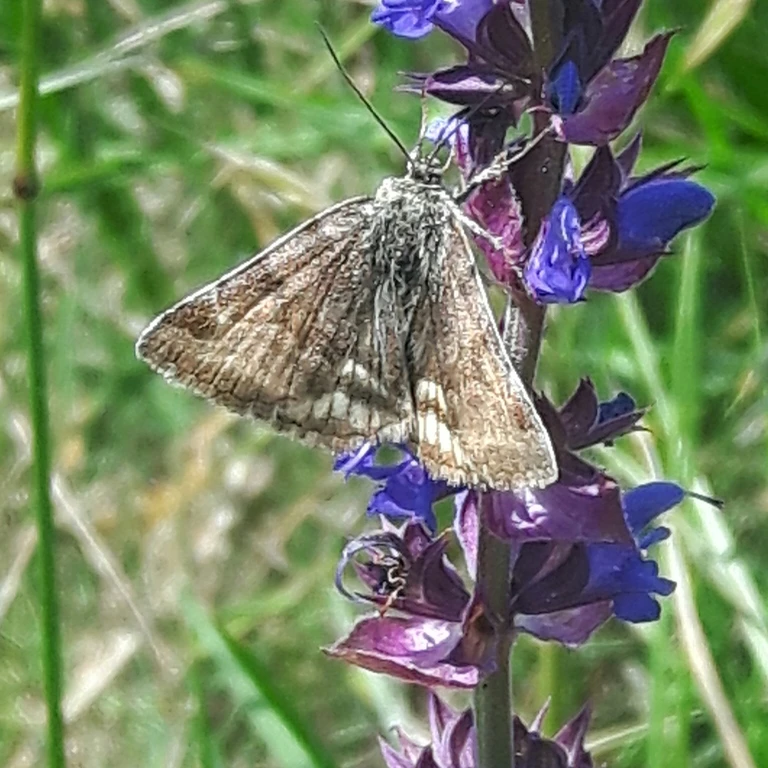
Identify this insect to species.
Euclidia glyphica
